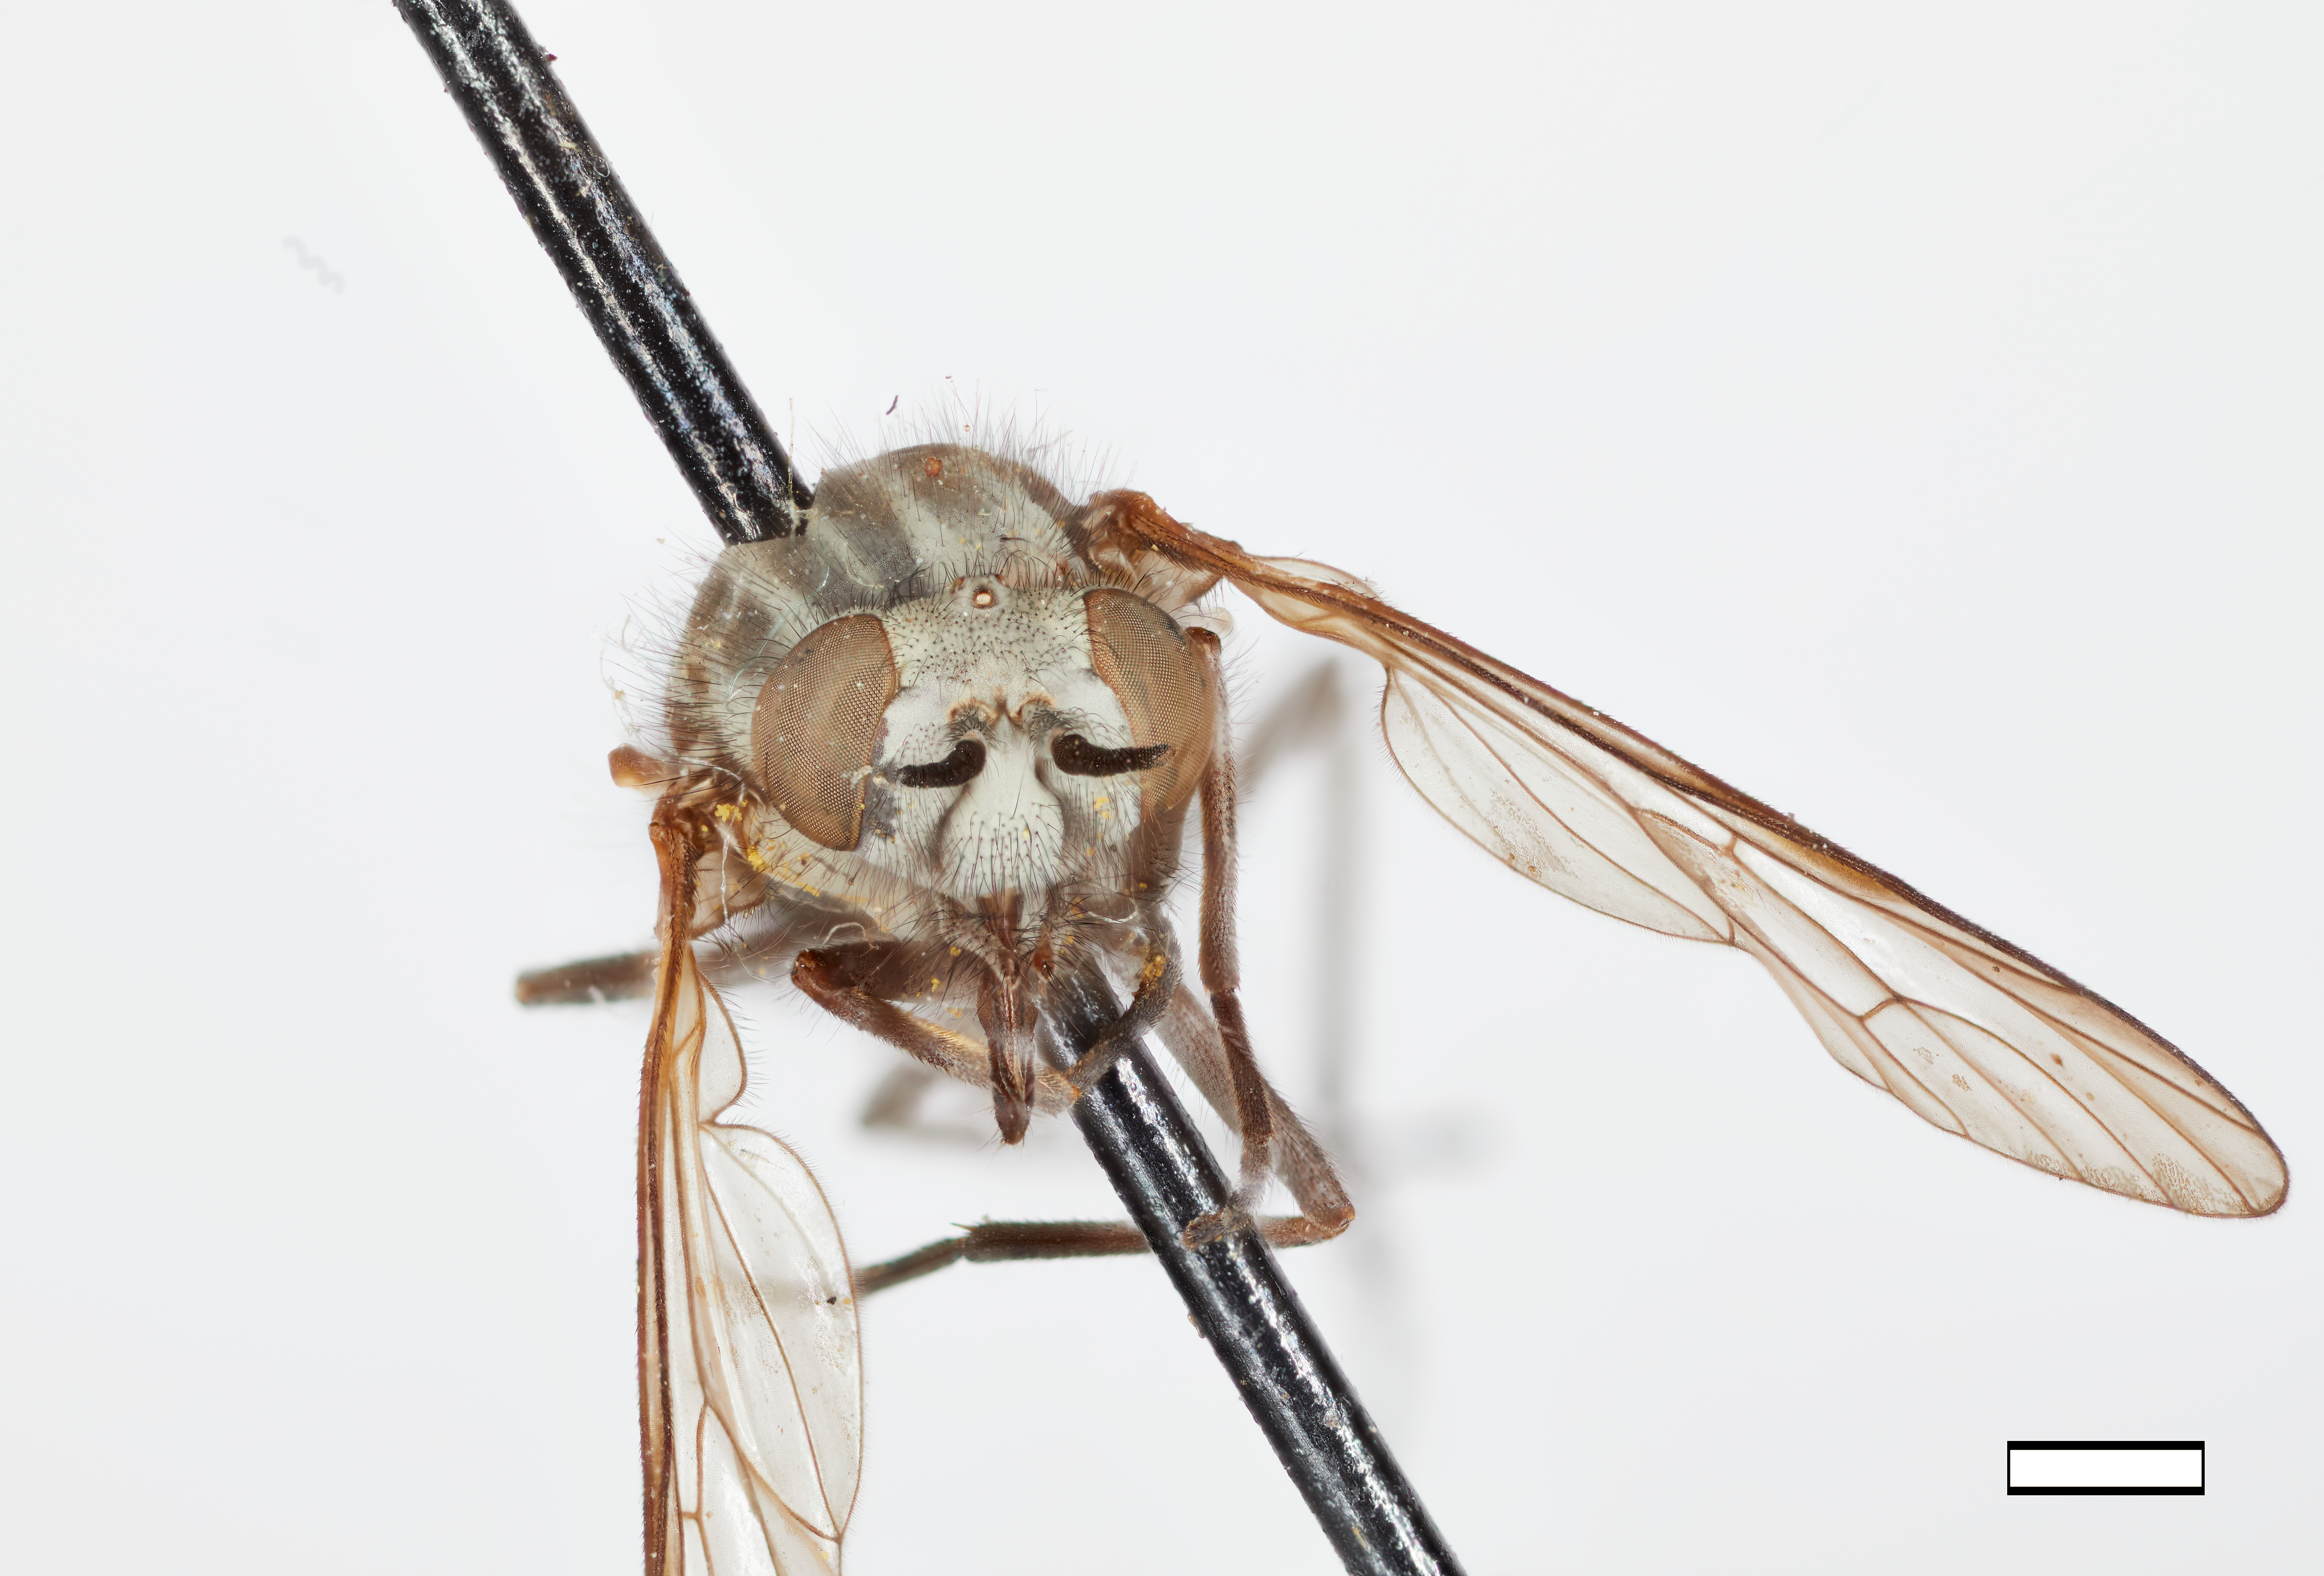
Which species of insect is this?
Glutops bandus
